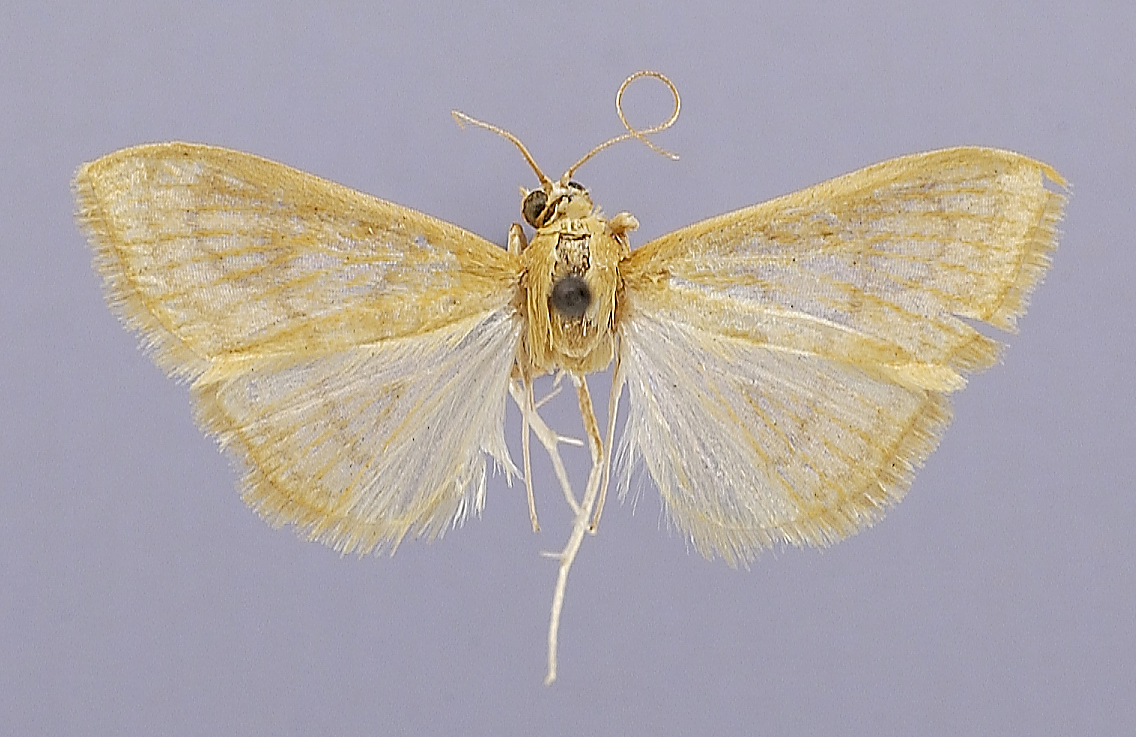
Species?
Loxostege cayugalis
